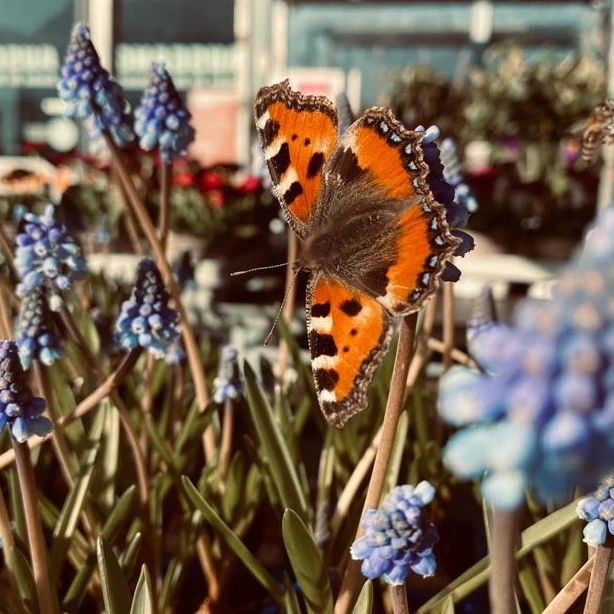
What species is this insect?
Aglais urticae
